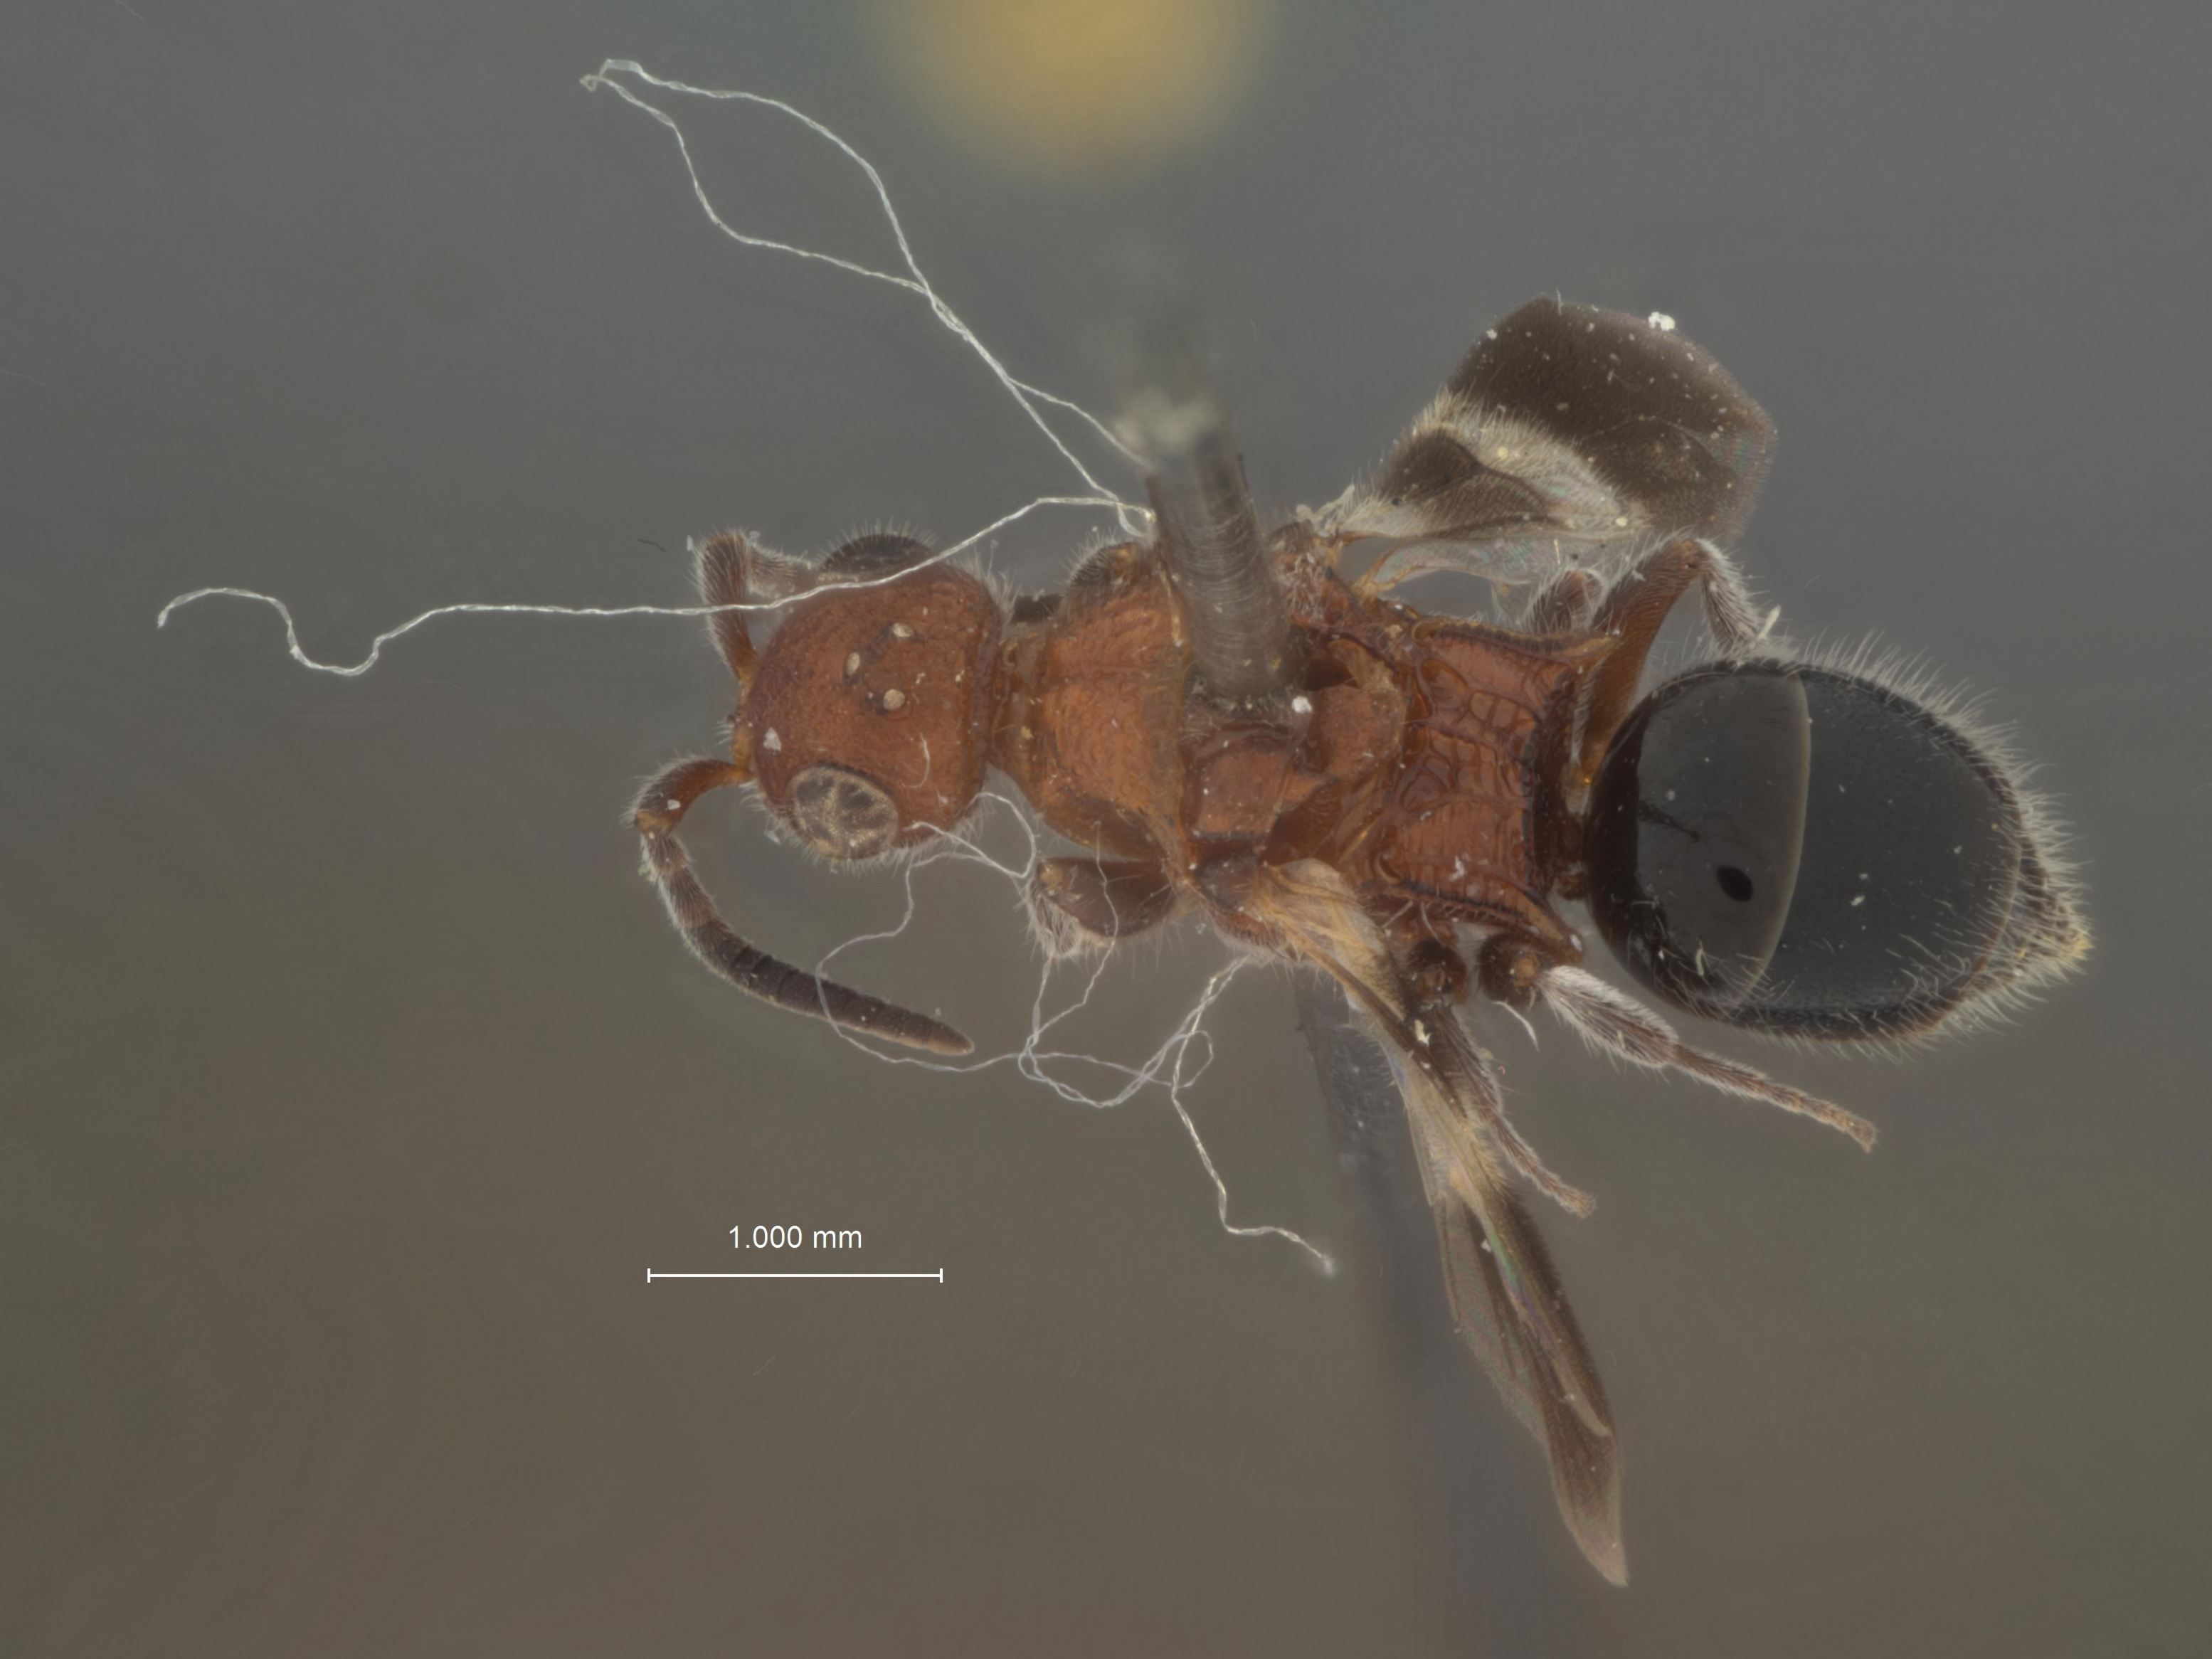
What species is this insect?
Sulcomesitius pilosus
